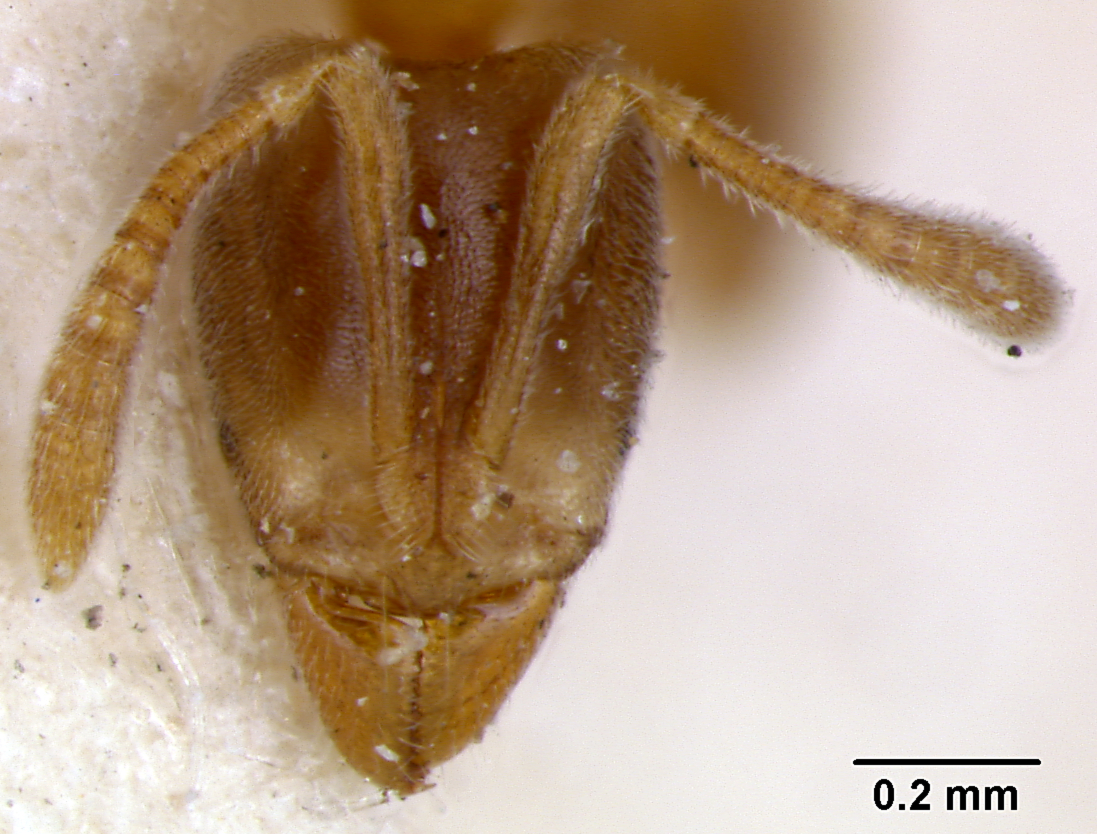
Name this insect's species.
Ponera confinis
